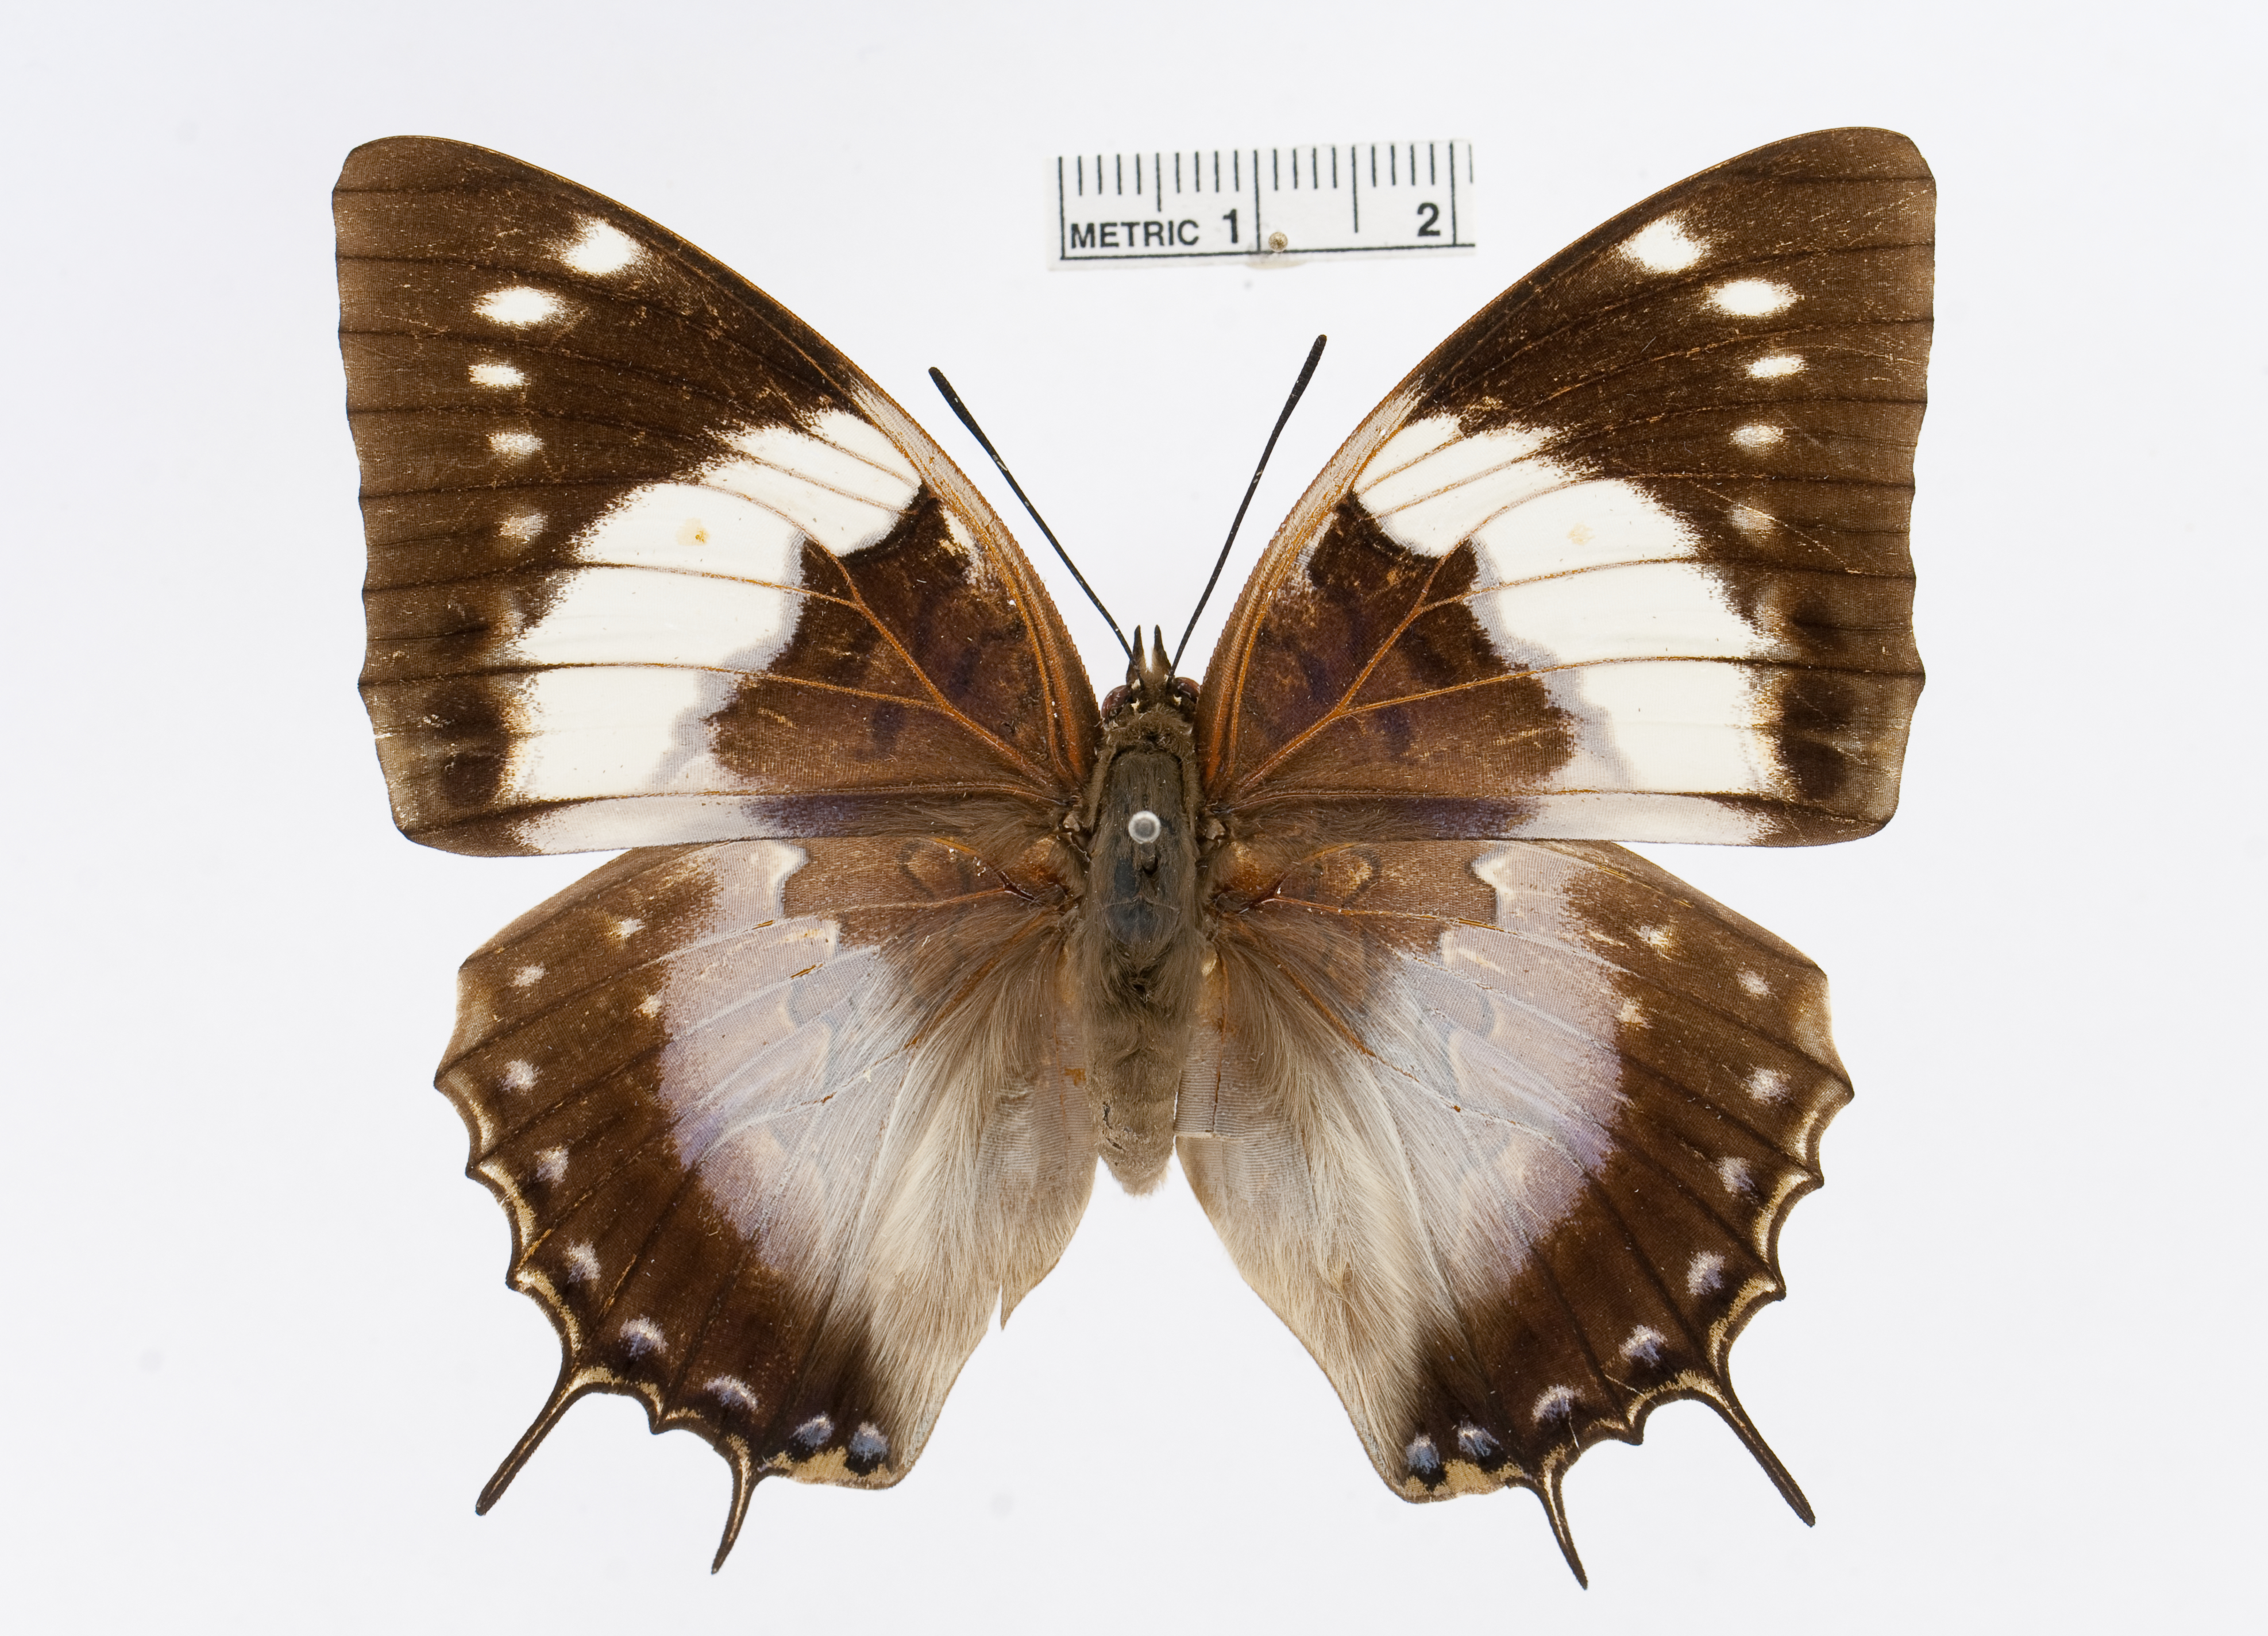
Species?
Charaxes cithaeron
